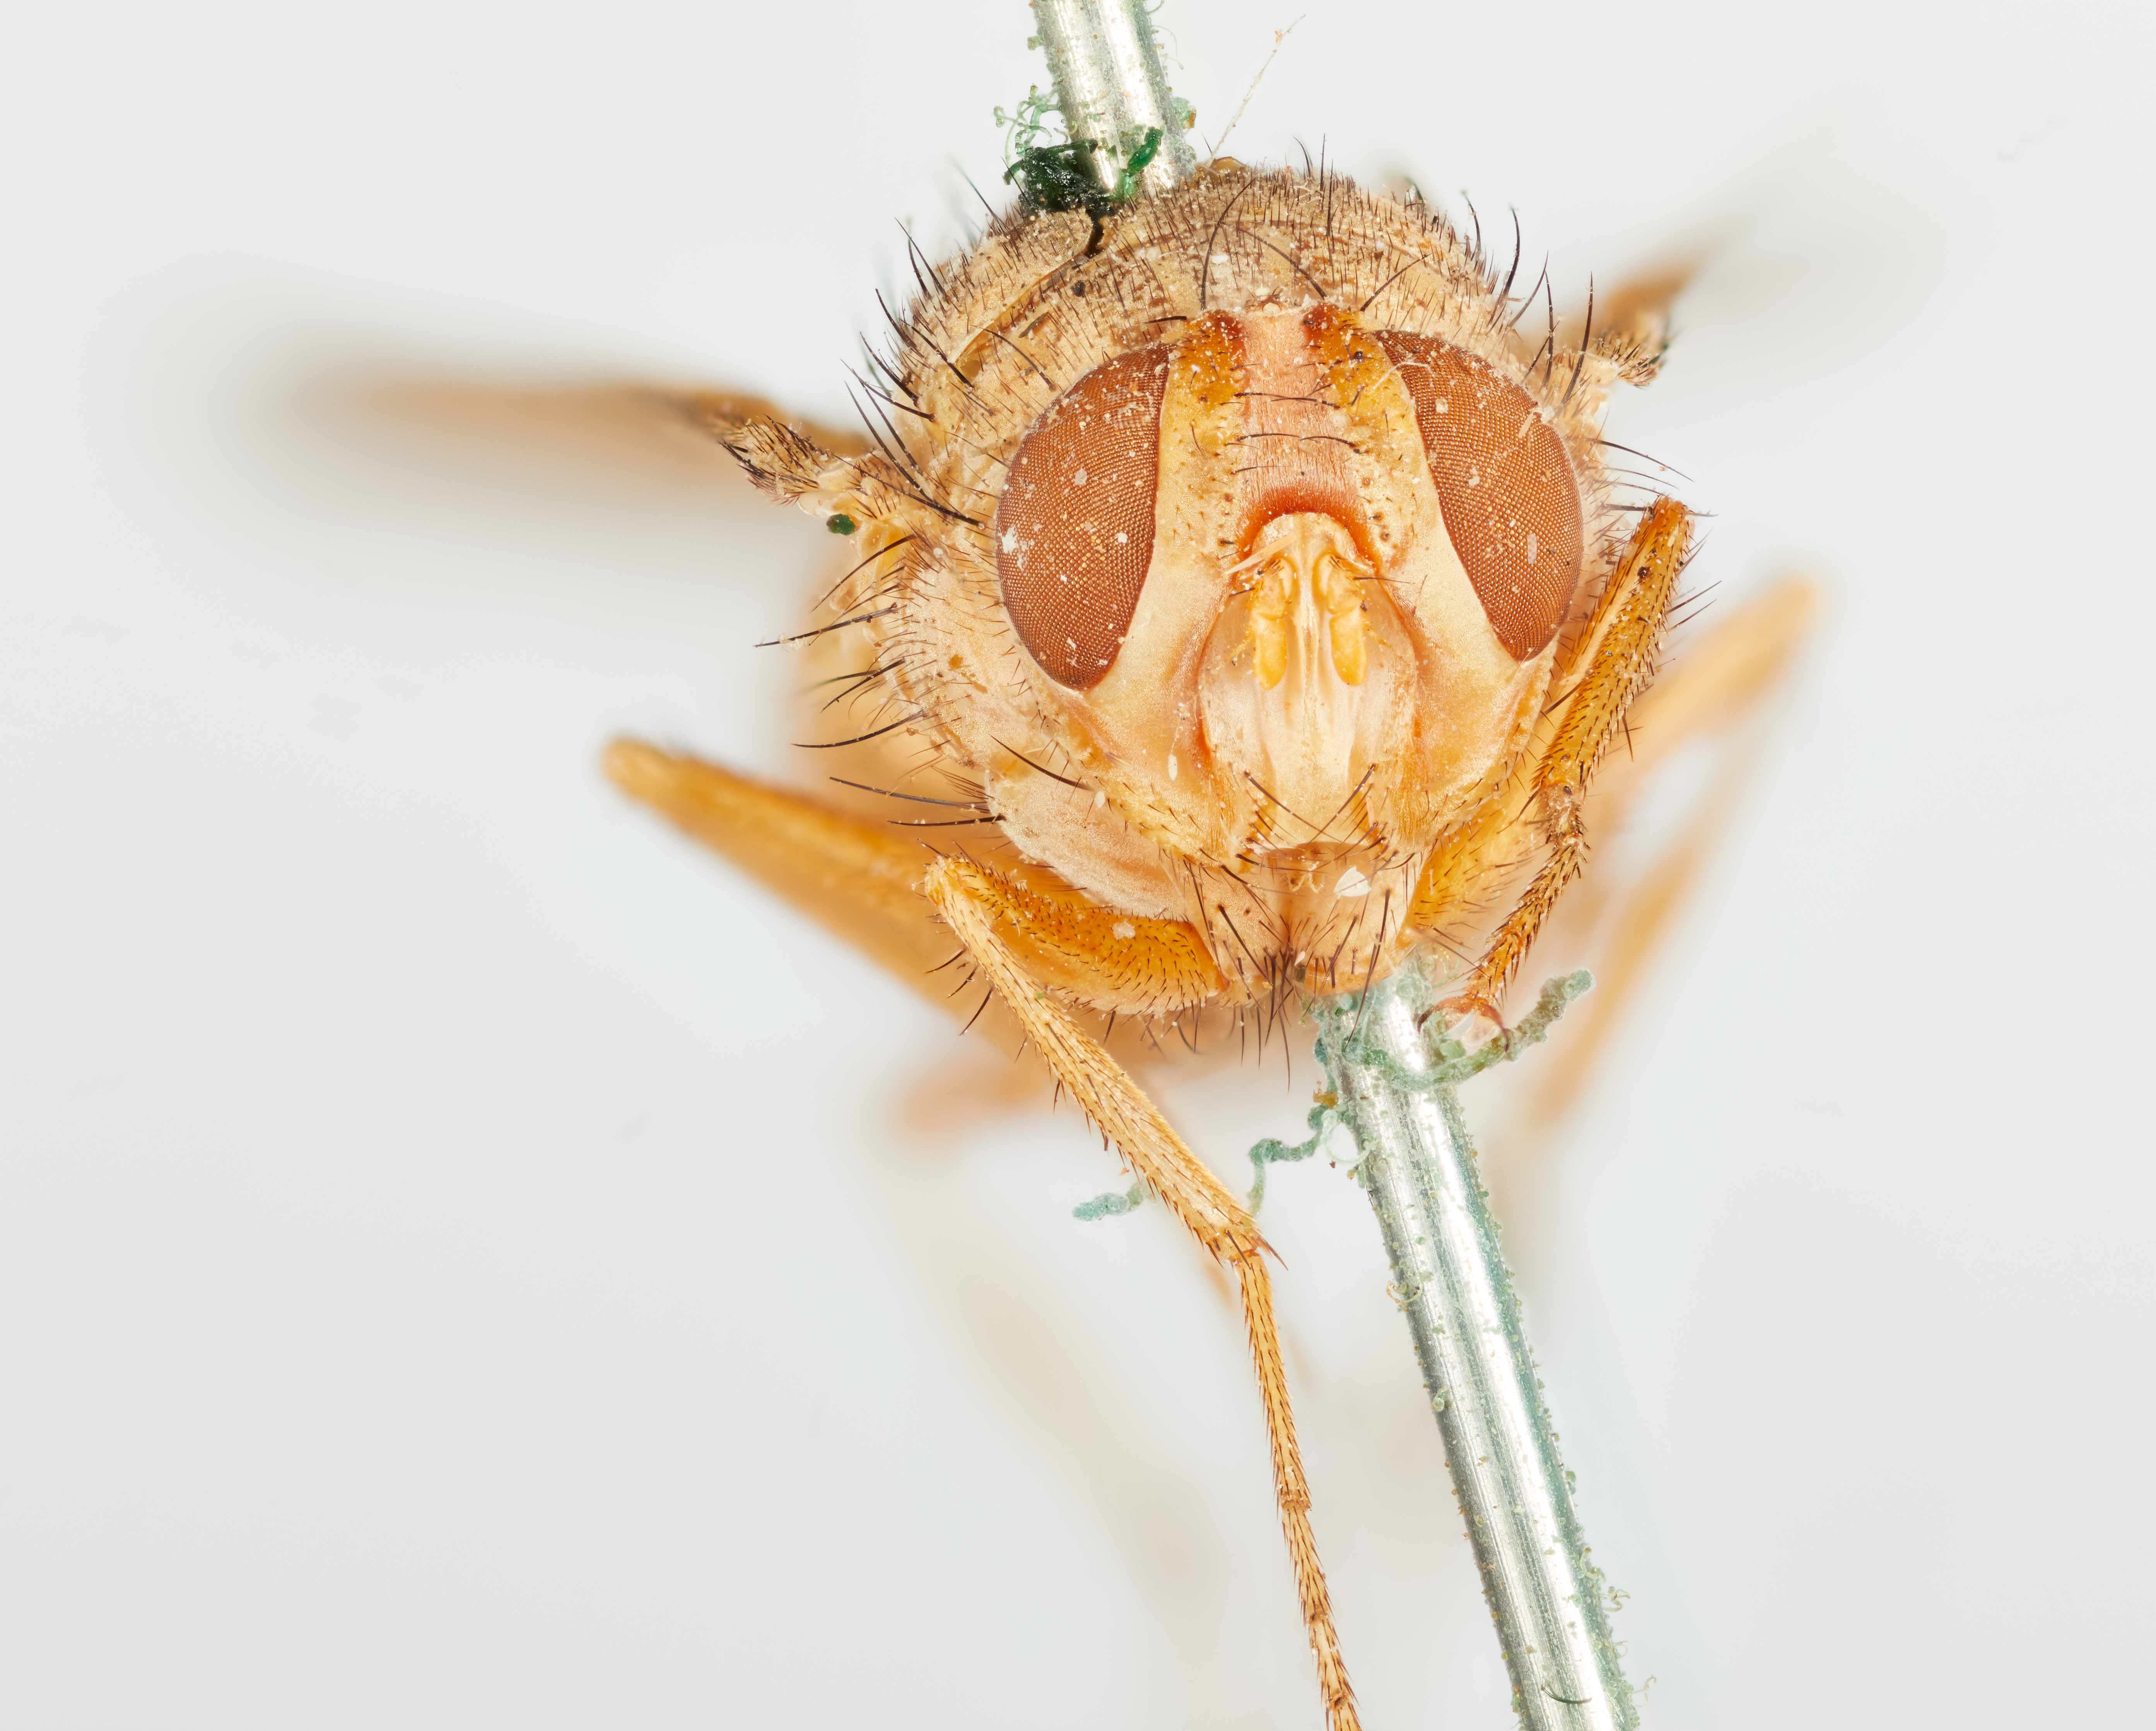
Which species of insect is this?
Phasiops flava
